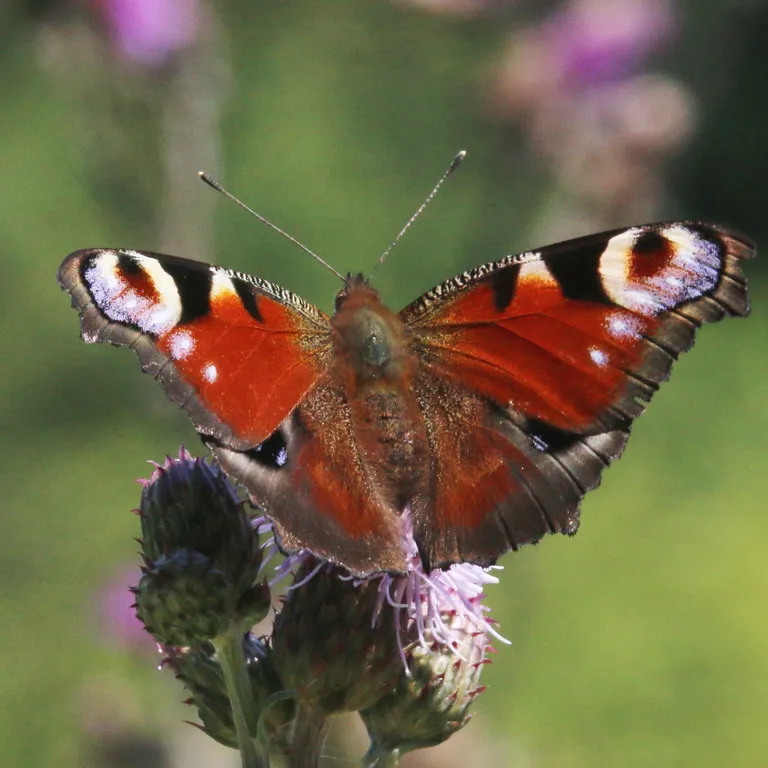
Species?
Aglais io
